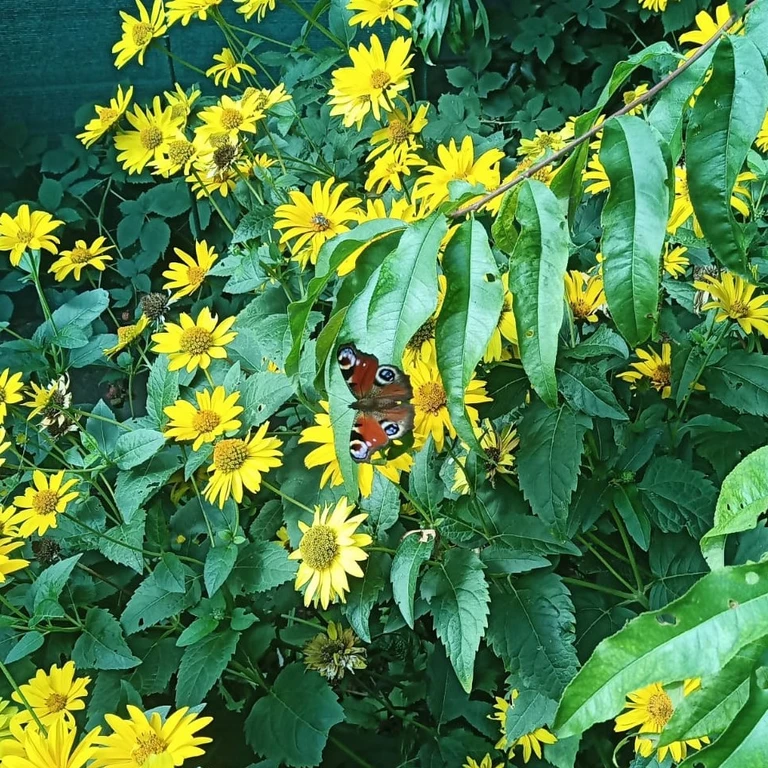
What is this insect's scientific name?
Aglais io
